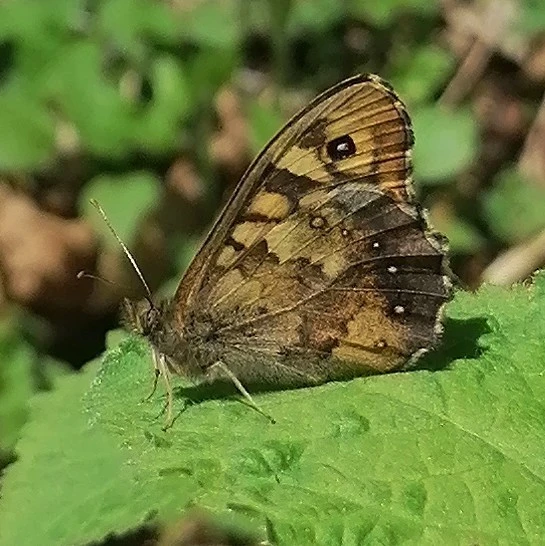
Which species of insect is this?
Pararge aegeria
